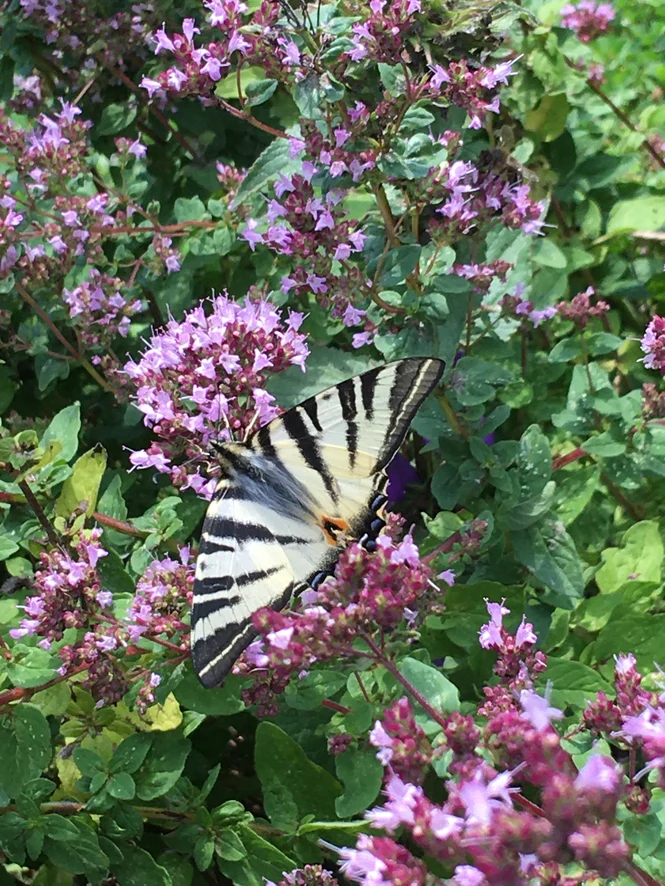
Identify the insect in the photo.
Iphiclides podalirius
